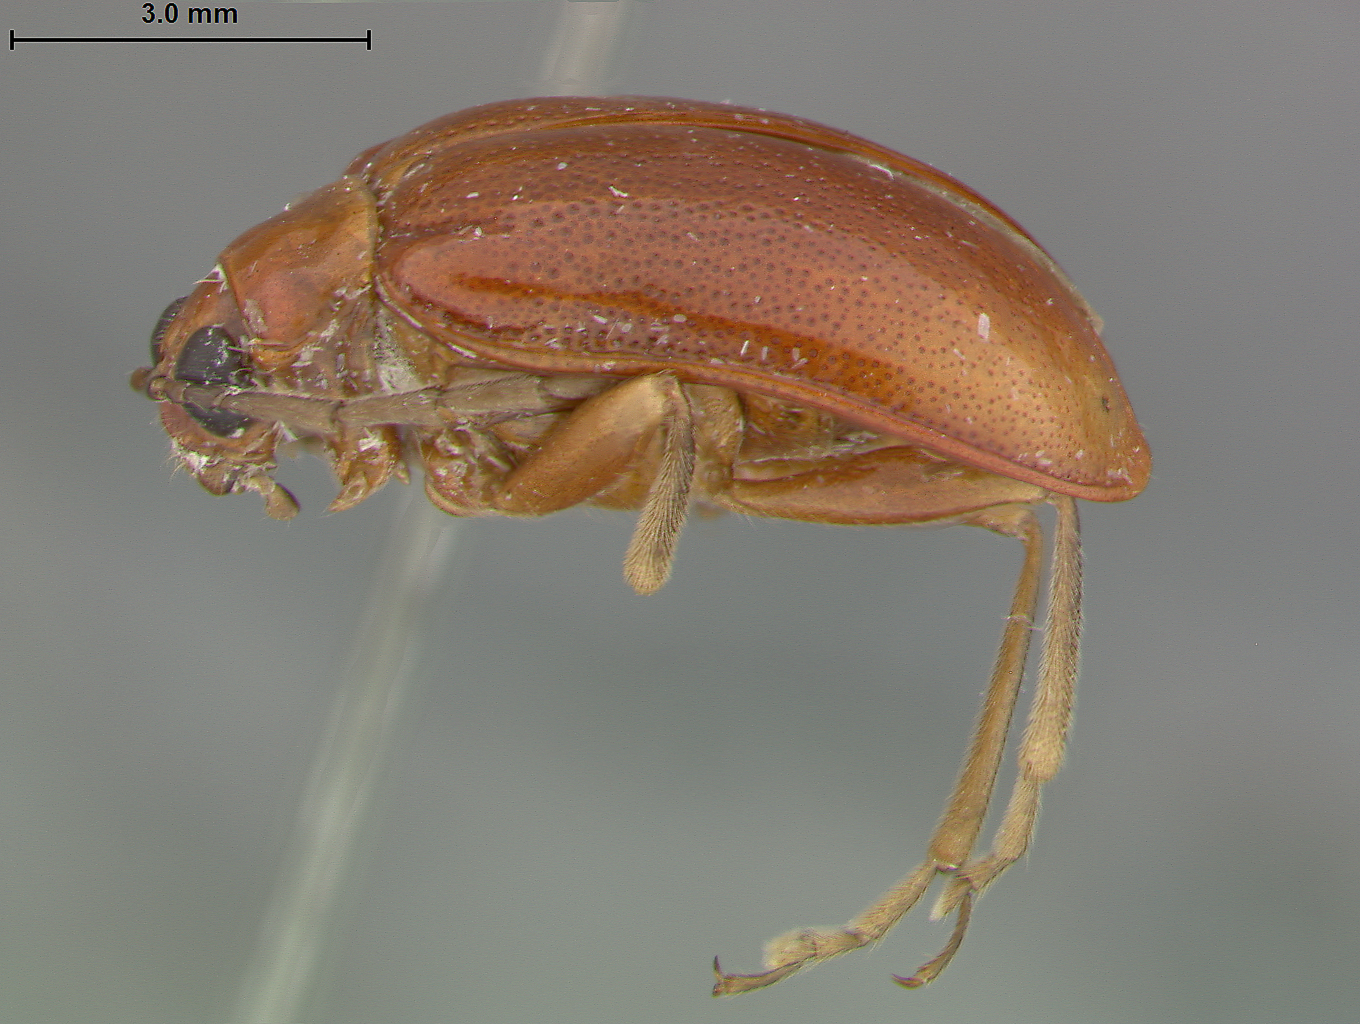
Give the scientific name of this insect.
Gallerucida reflexa
